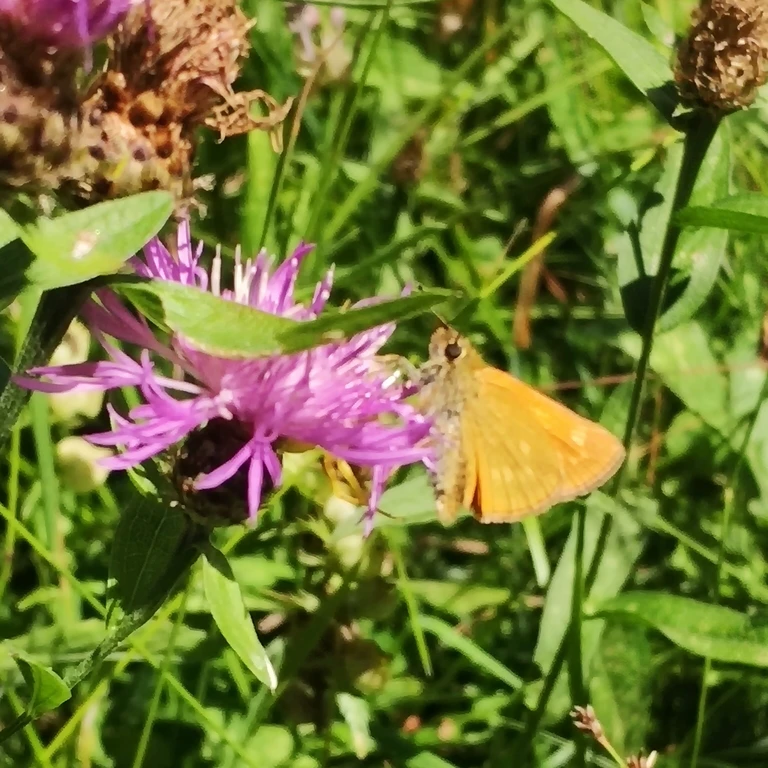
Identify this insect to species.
Ochlodes sylvanus (also Ochlodes venata)
